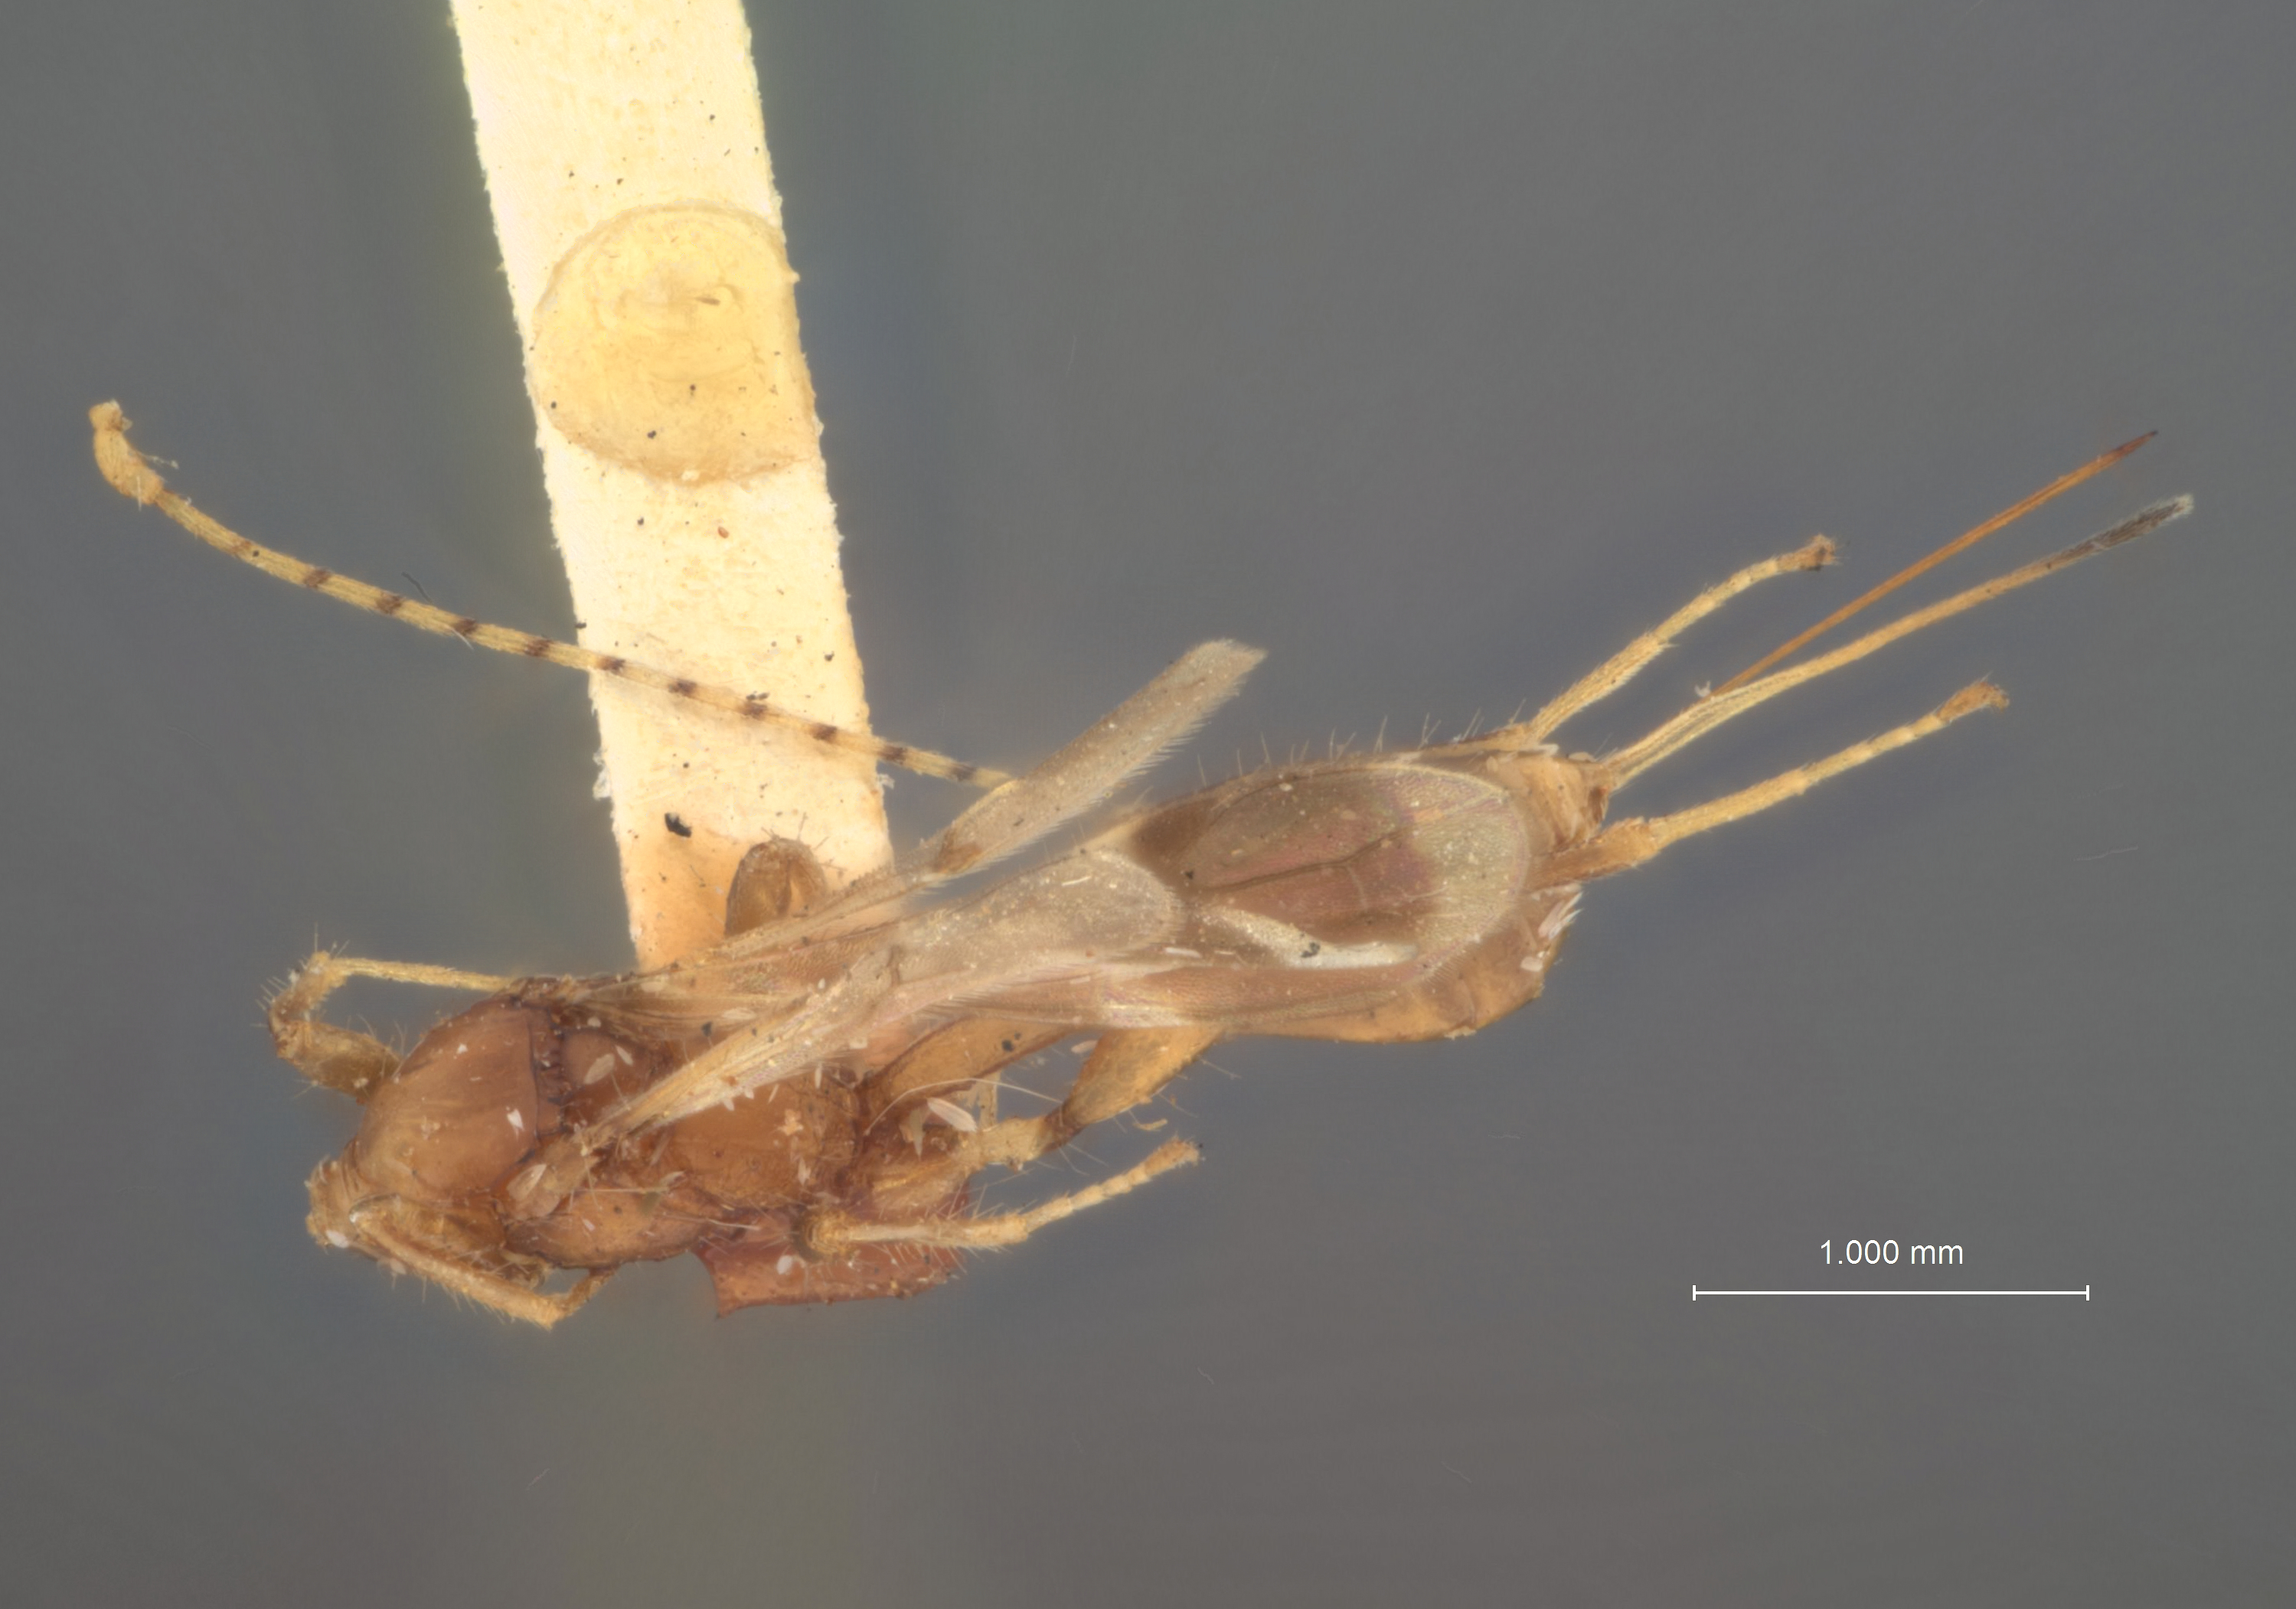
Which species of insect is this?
Spathius priscus
